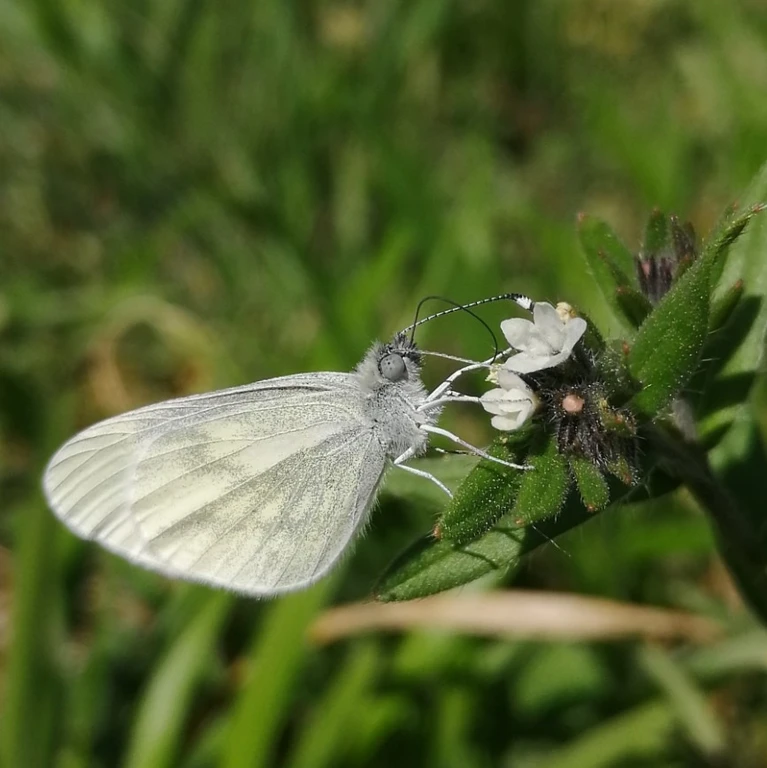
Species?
Leptidea sinapis/juvernica
